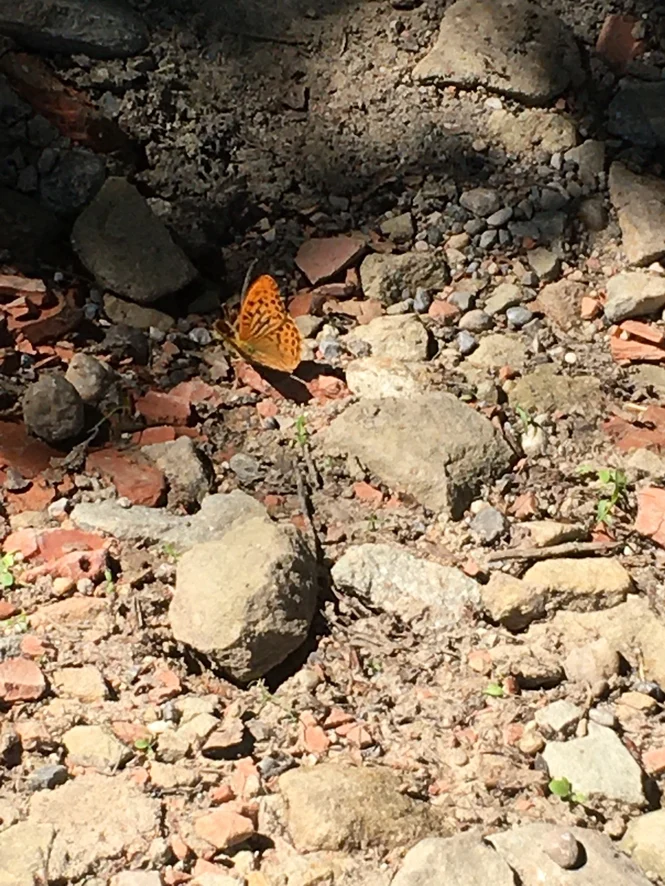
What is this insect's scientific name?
Argynnis paphia
